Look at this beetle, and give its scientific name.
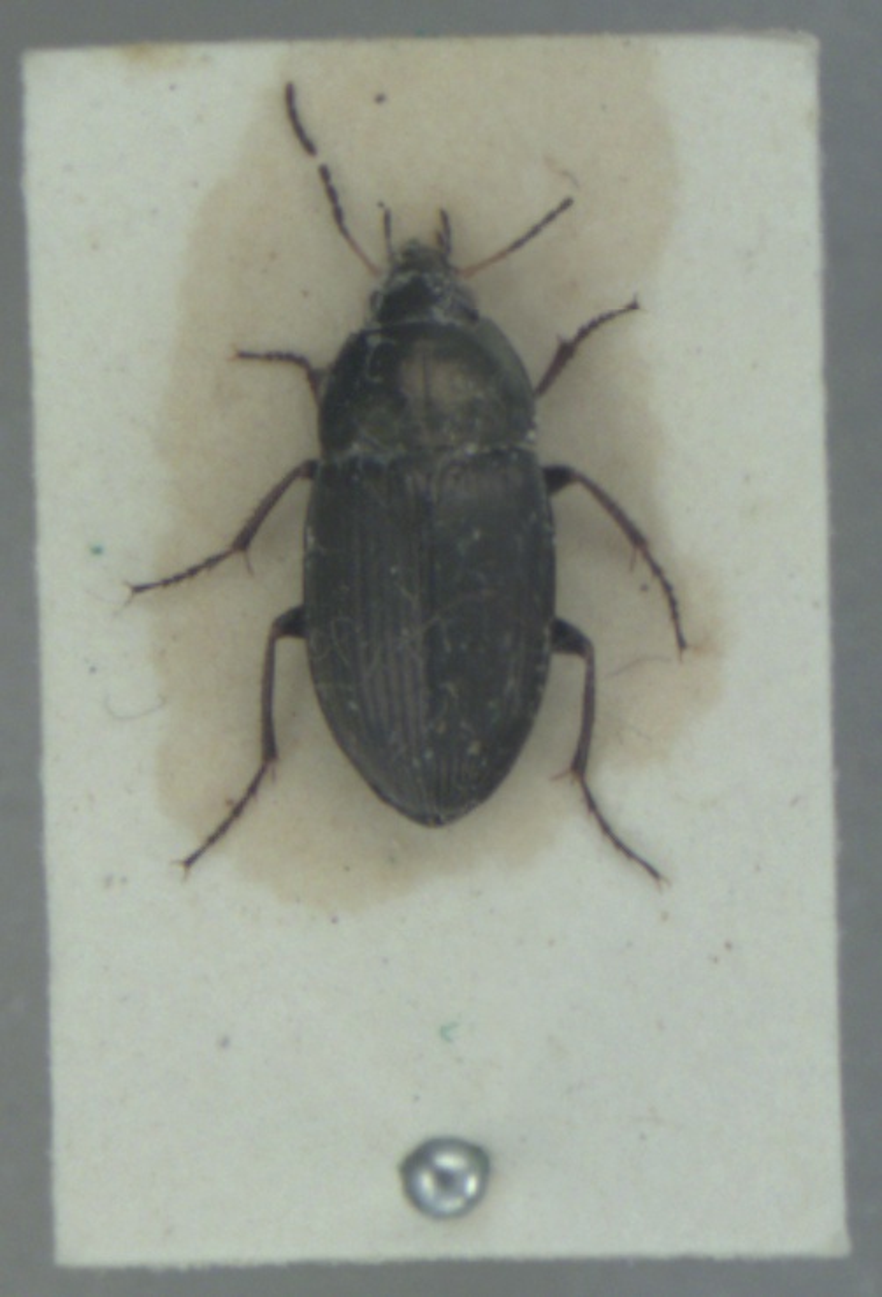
Amara similata
